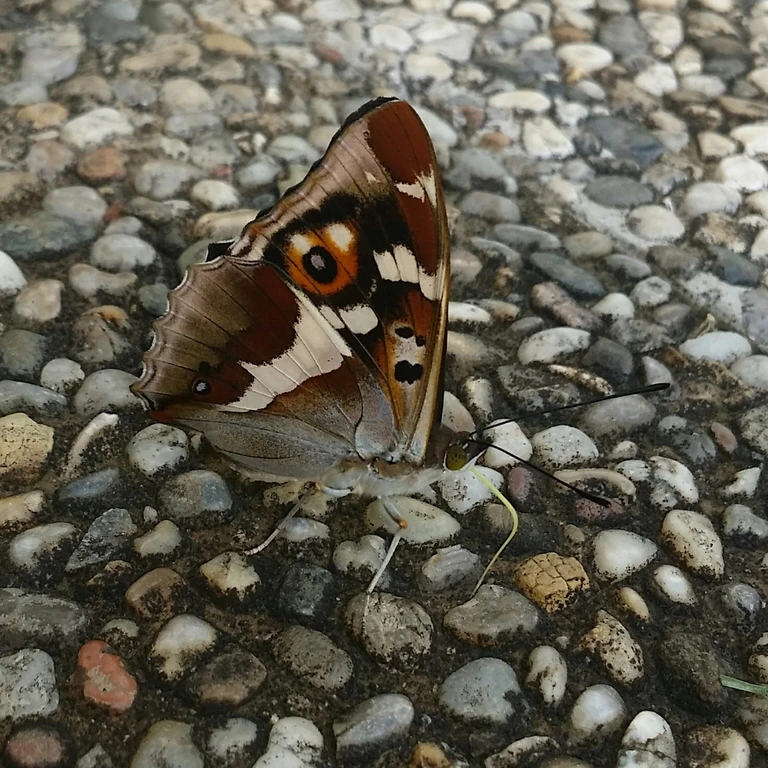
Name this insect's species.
Apatura iris
